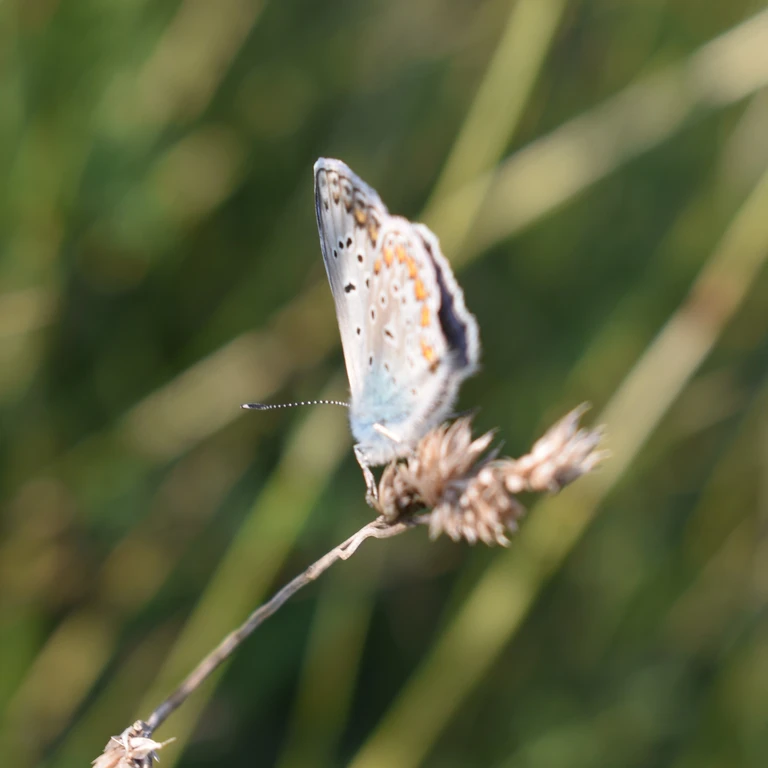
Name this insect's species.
Polyommatus icarus
